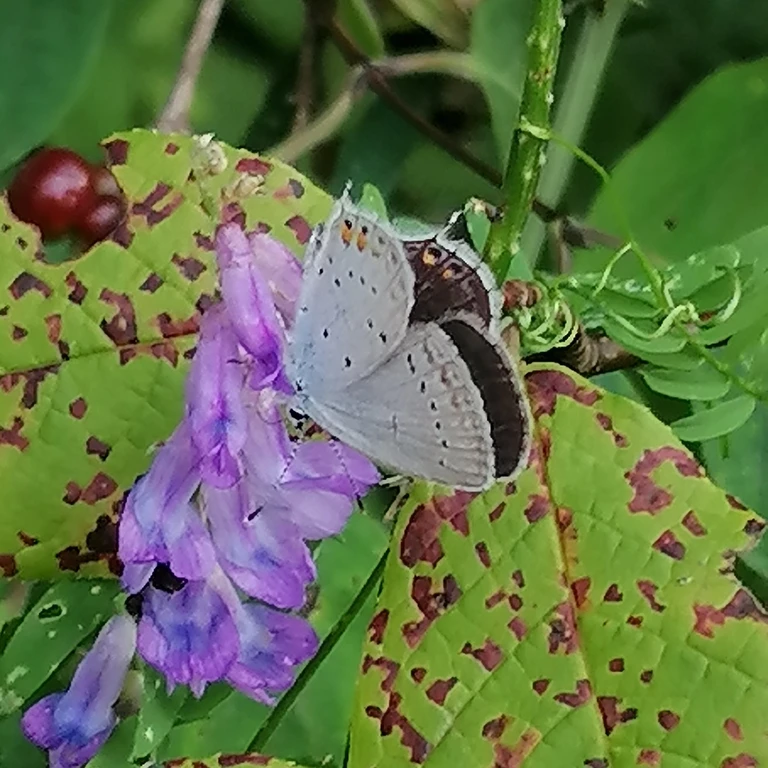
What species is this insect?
Cupido argiades (also Elkalyce argiades)
